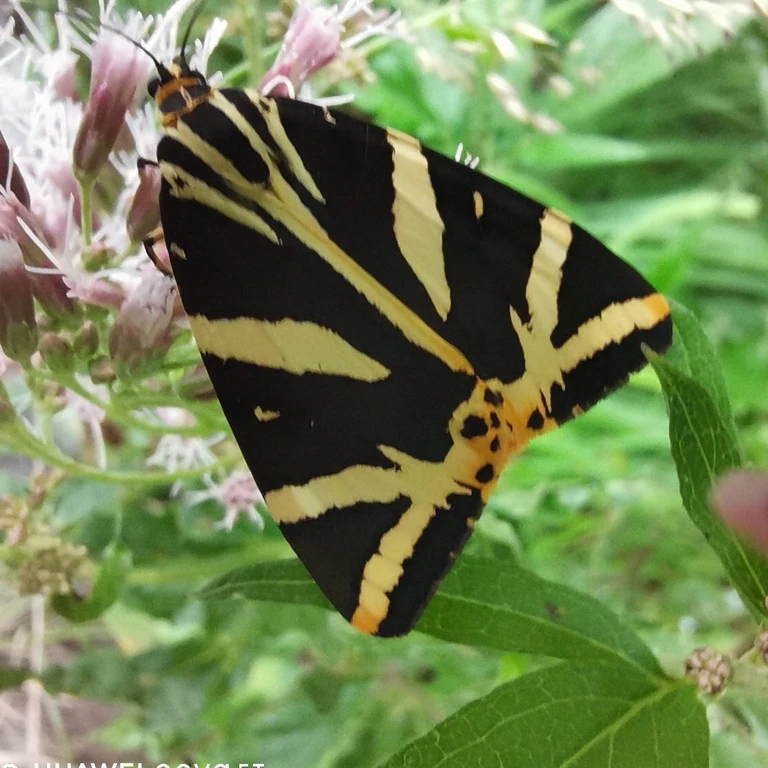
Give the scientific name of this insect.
Euplagia quadripunctaria
